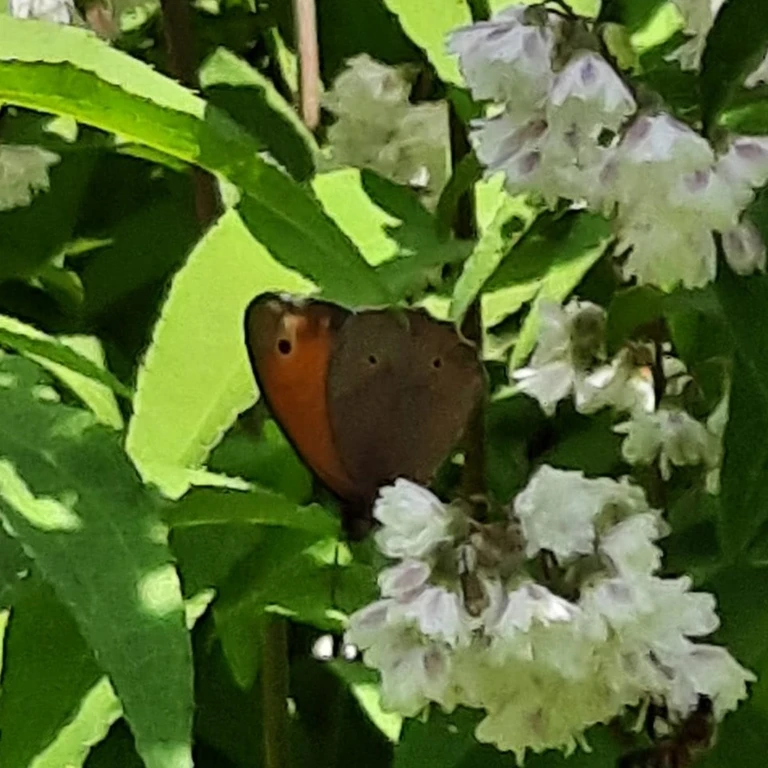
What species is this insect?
Maniola jurtina
